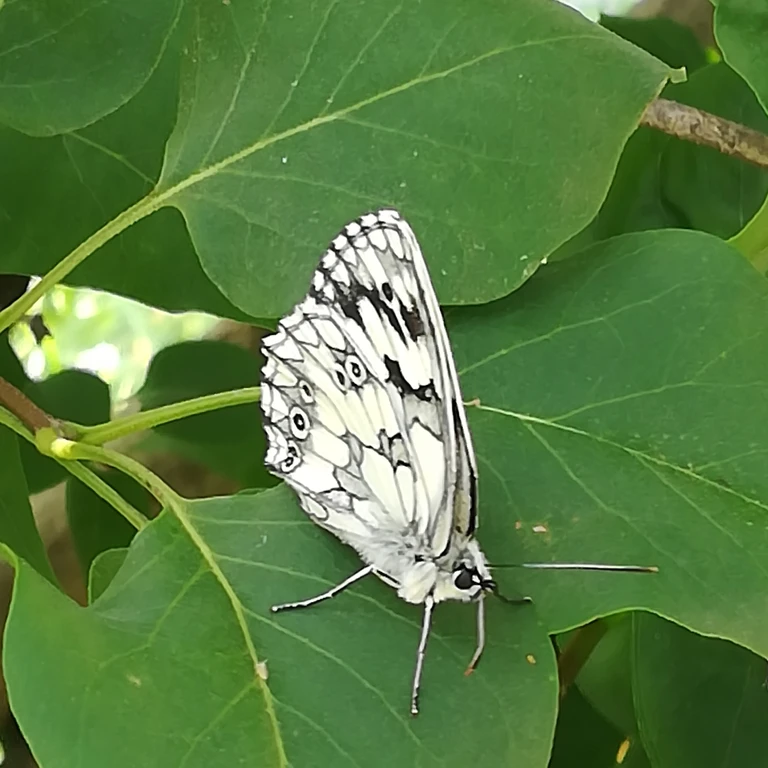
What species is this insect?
Melanargia galathea
